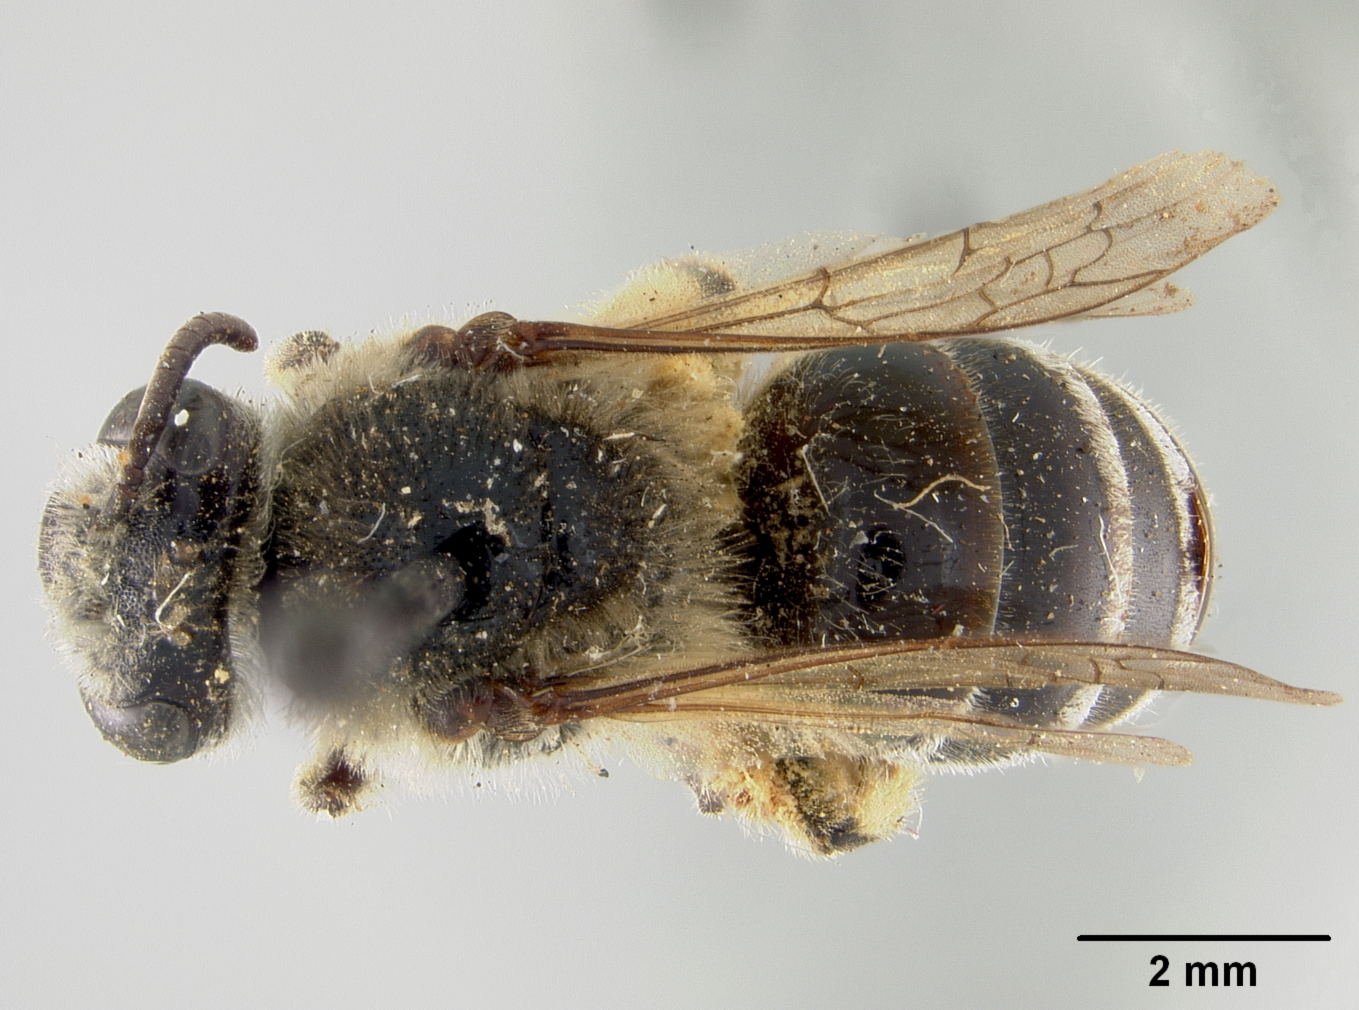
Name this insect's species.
Colletes carolinus
